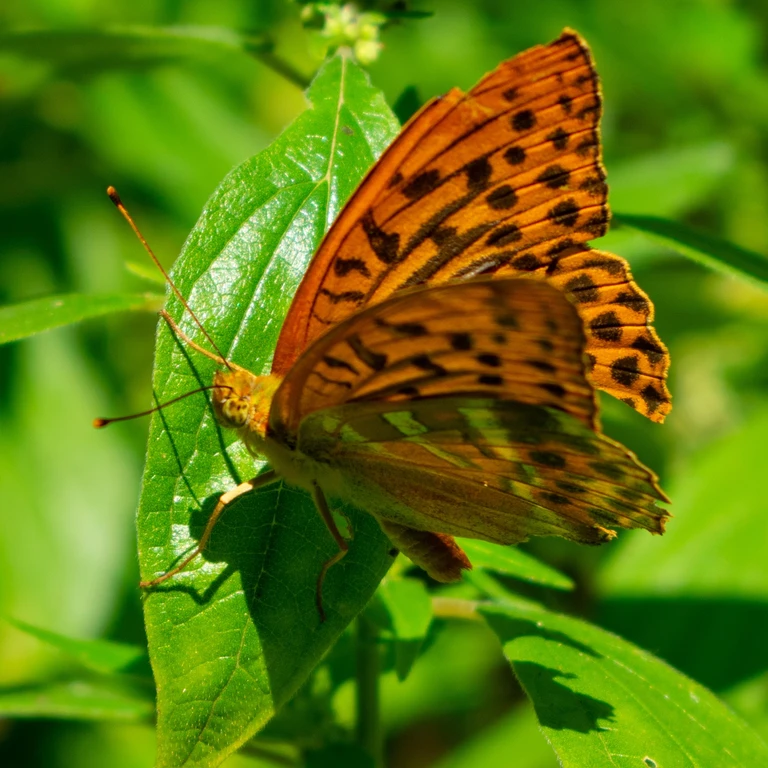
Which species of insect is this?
Argynnis paphia
